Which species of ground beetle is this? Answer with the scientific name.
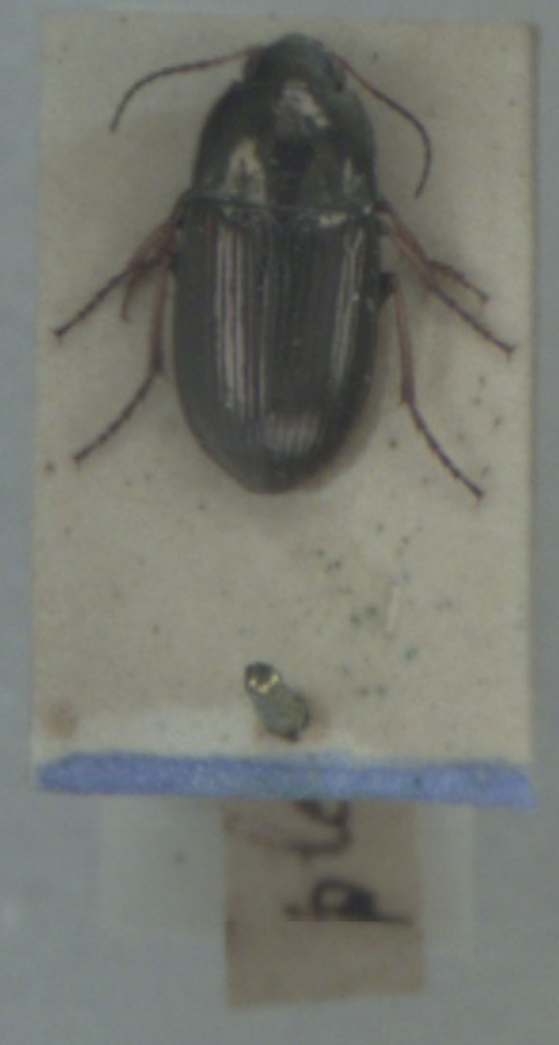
Amara plebeja
